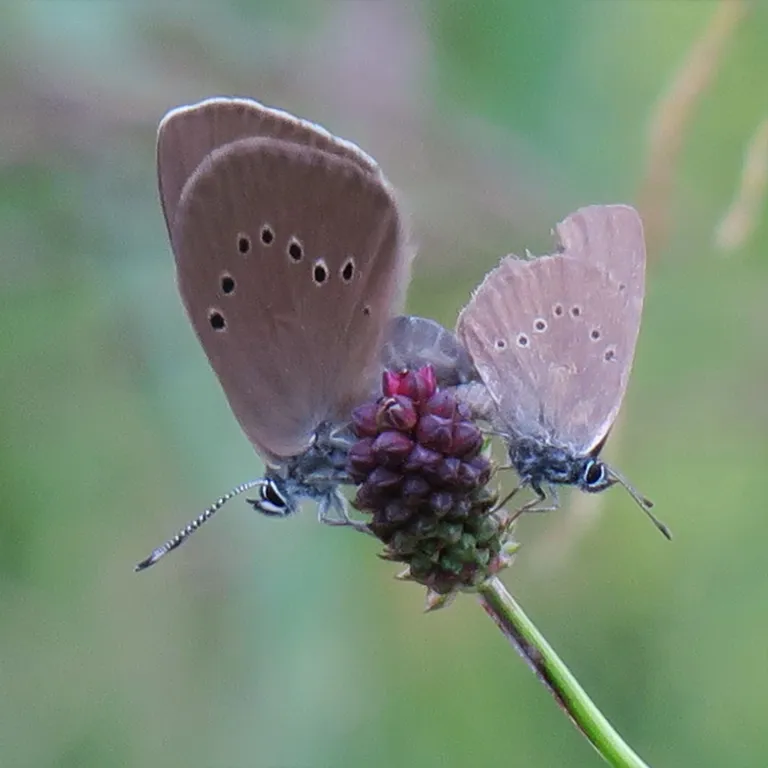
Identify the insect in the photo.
Phengaris nausithous (also Maculinea nausithous)
